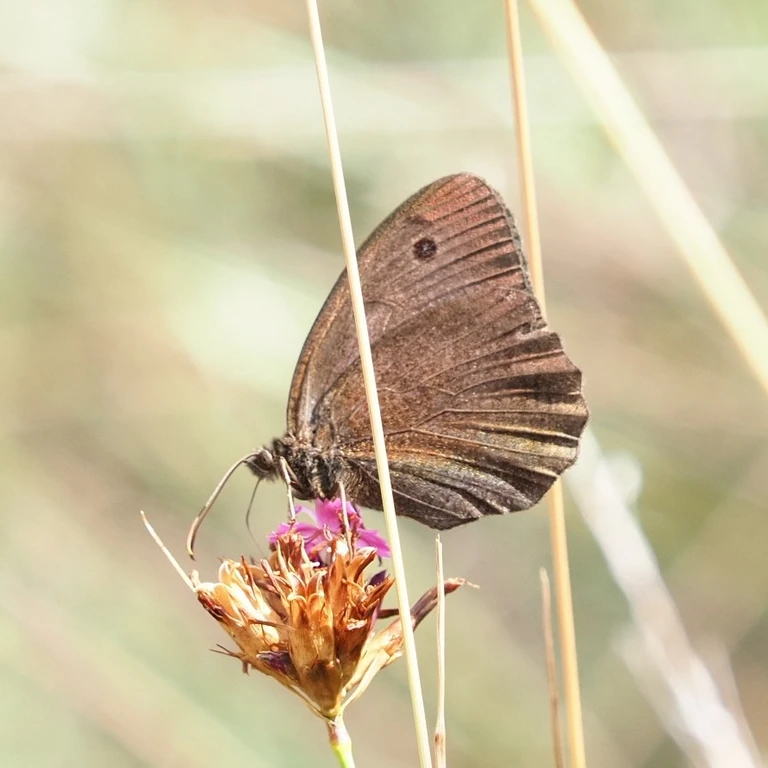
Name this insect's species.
Minois dryas
